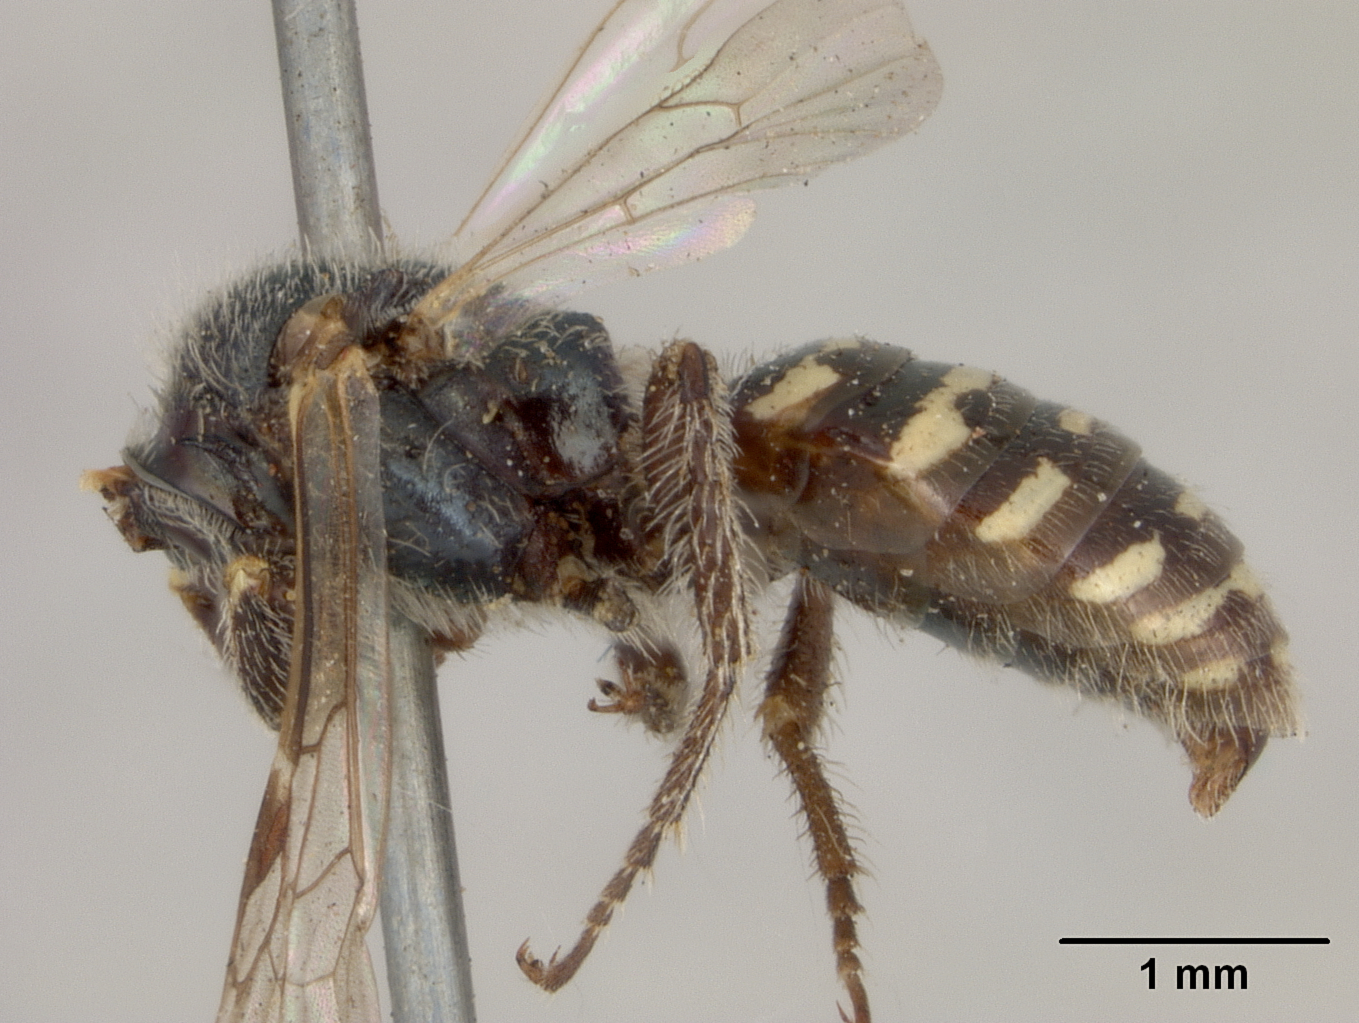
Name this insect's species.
Perdita layiae
